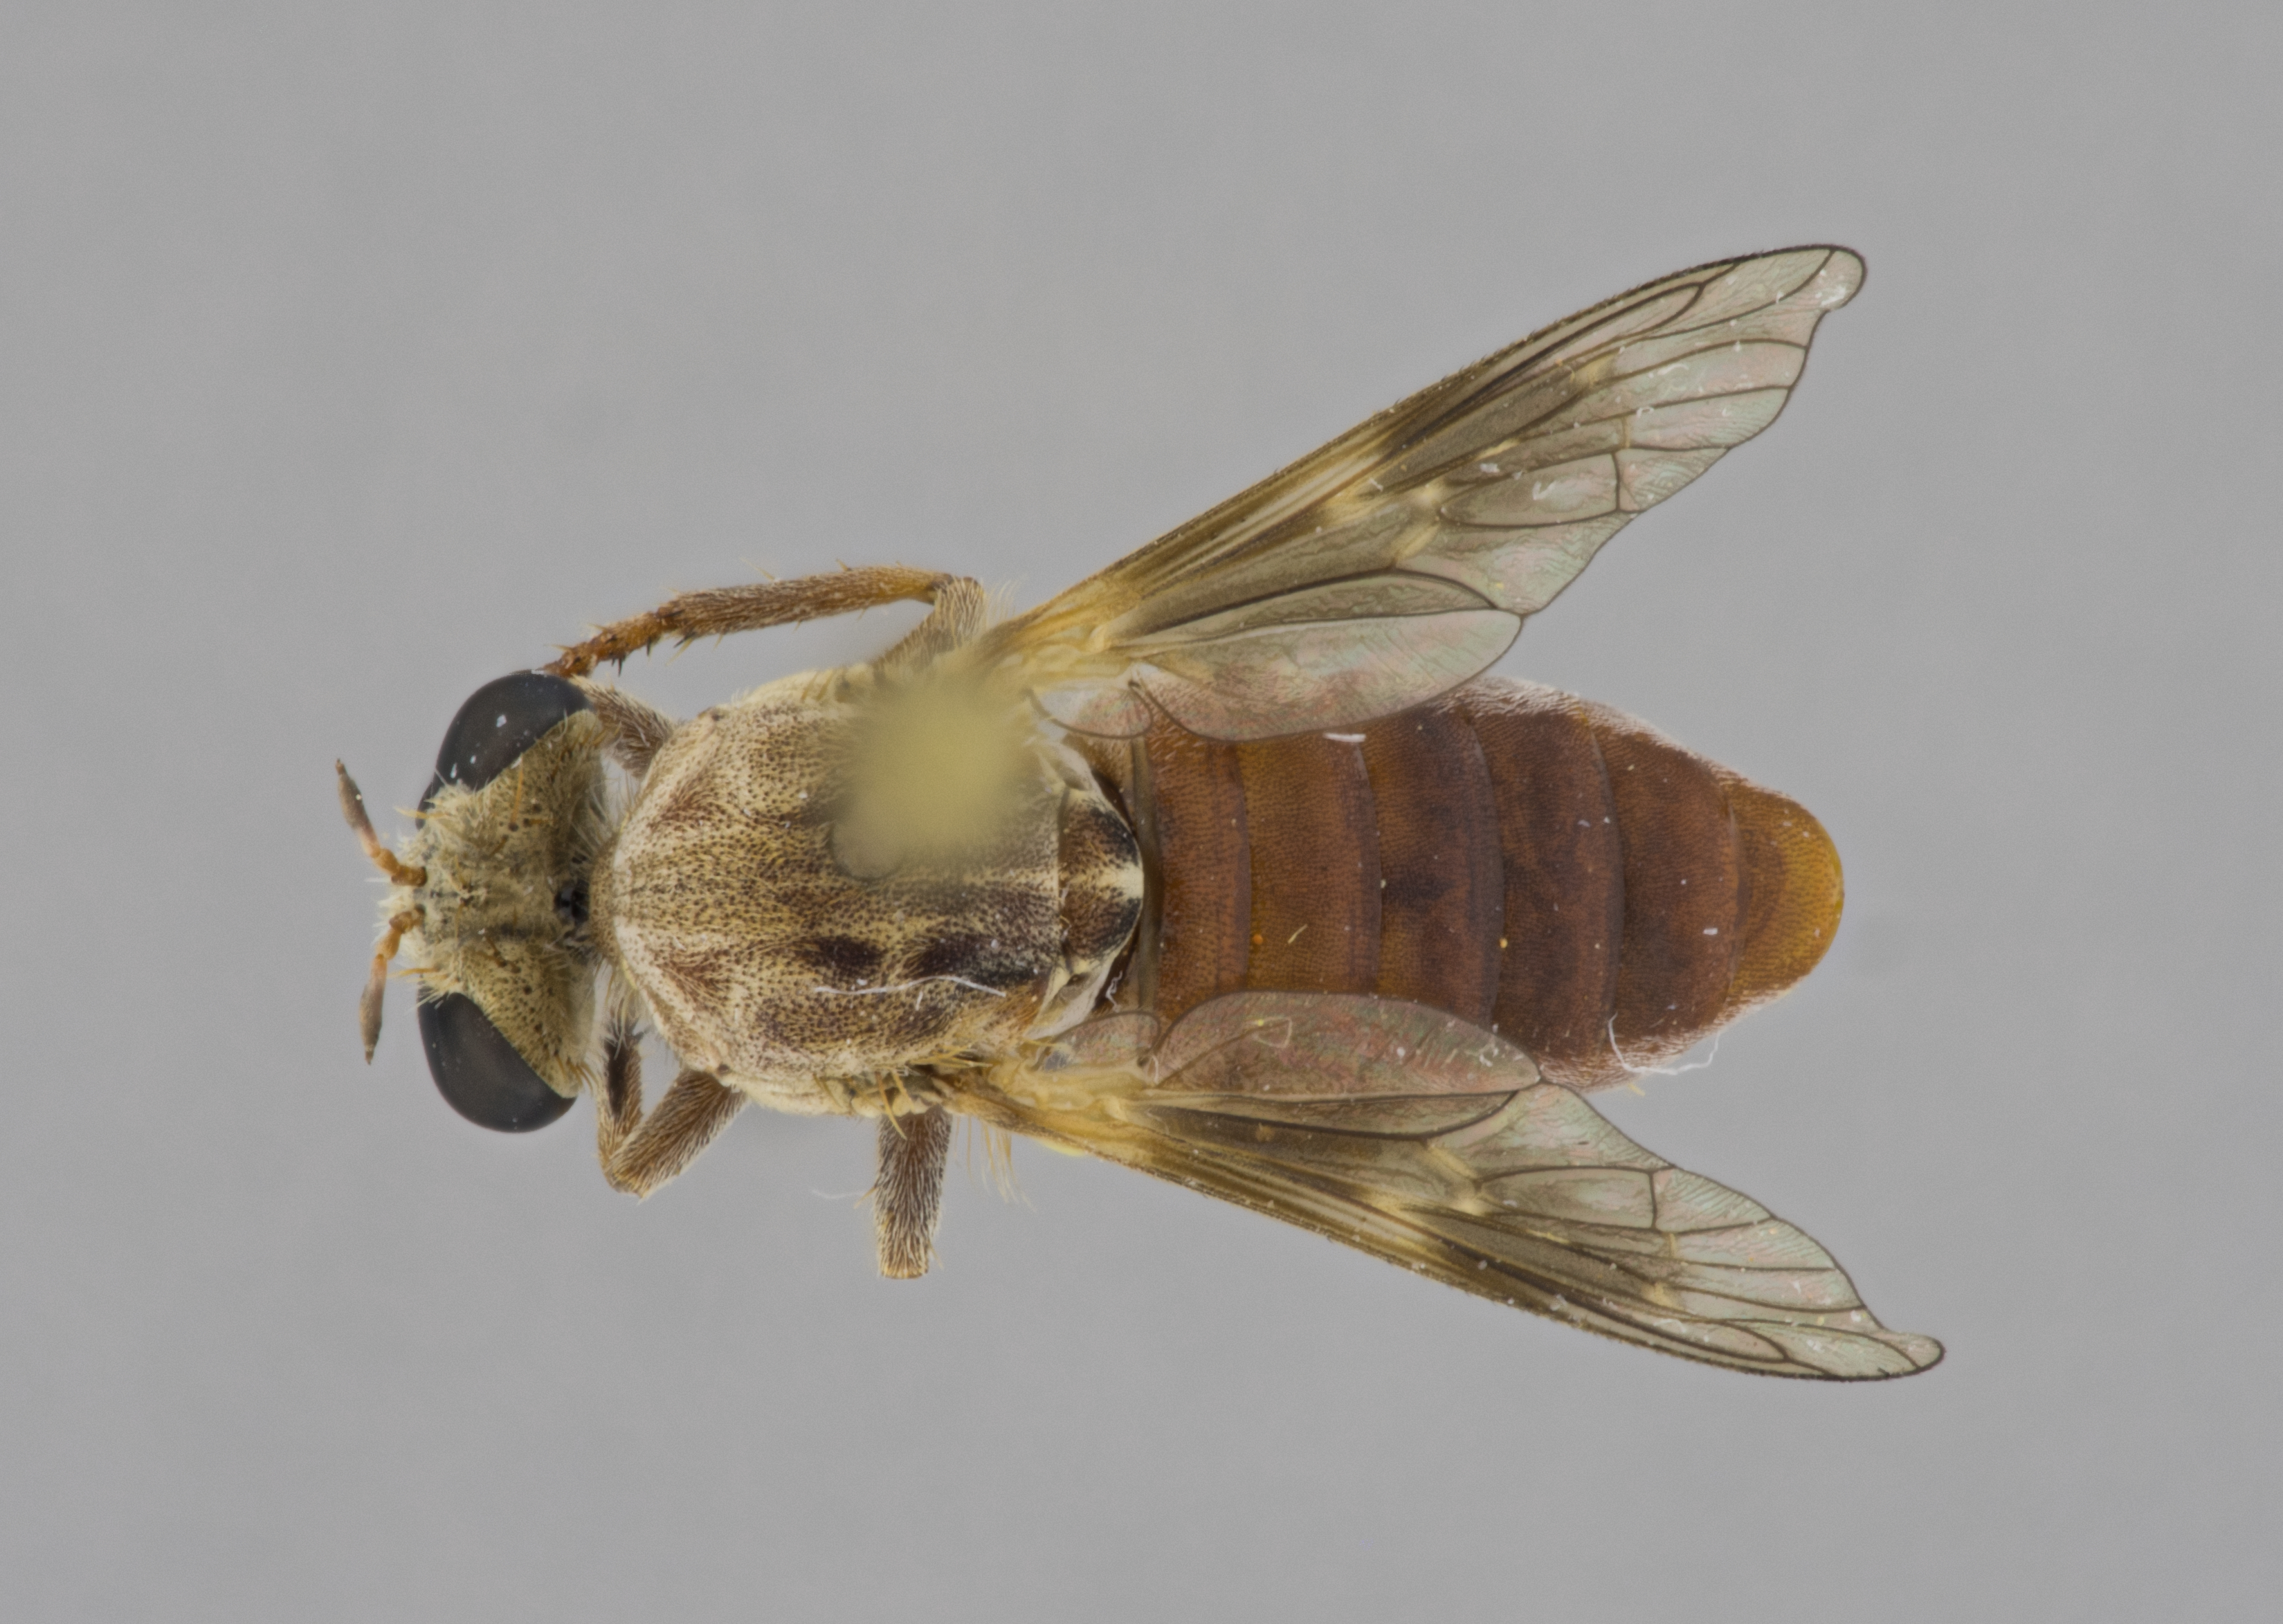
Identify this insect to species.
Anypodetus fascipennis
